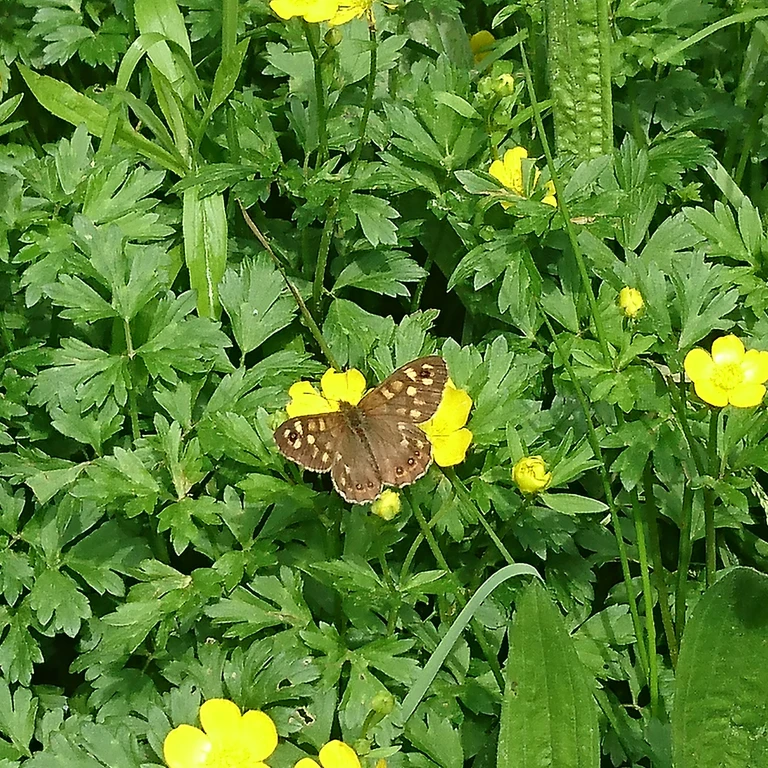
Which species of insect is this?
Pararge aegeria
